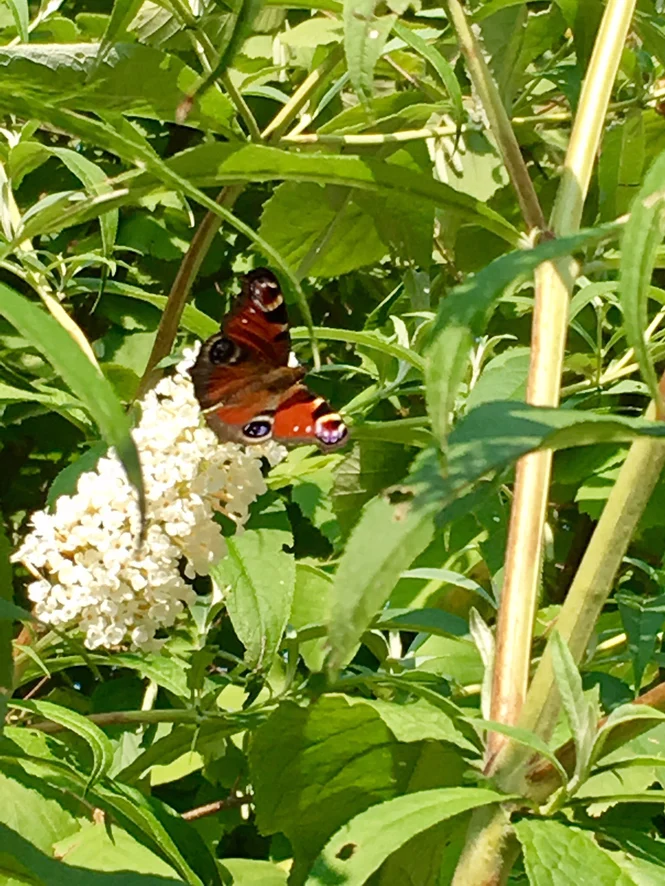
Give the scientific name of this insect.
Aglais io
